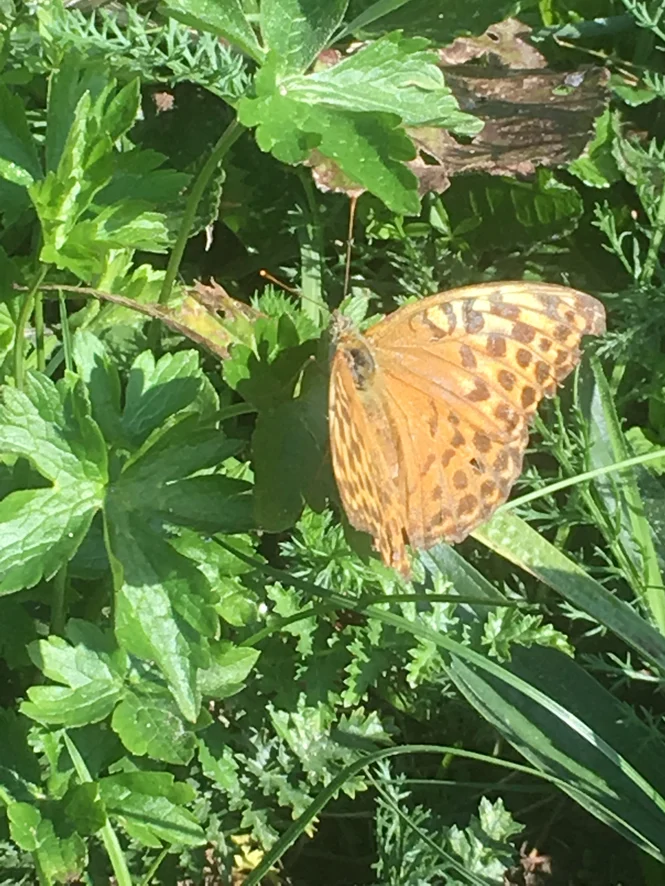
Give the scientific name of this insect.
Argynnis paphia
